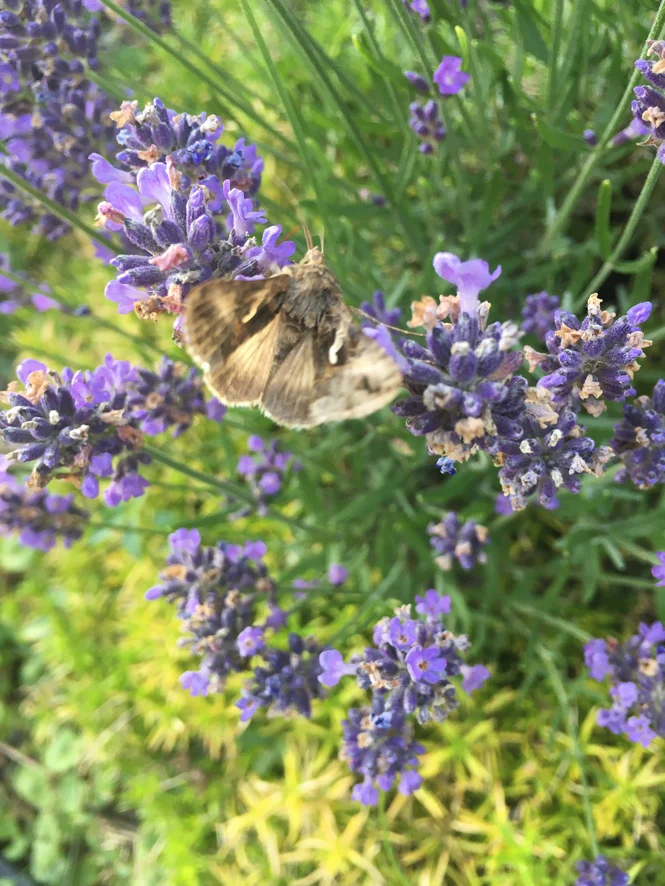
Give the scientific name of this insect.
Autographa gamma
